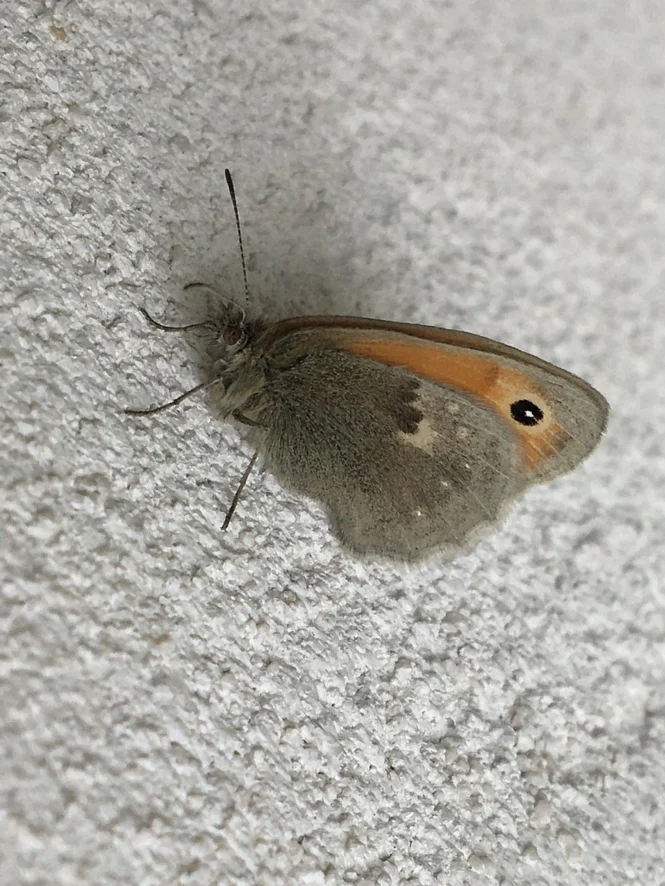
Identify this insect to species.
Coenonympha pamphilus
